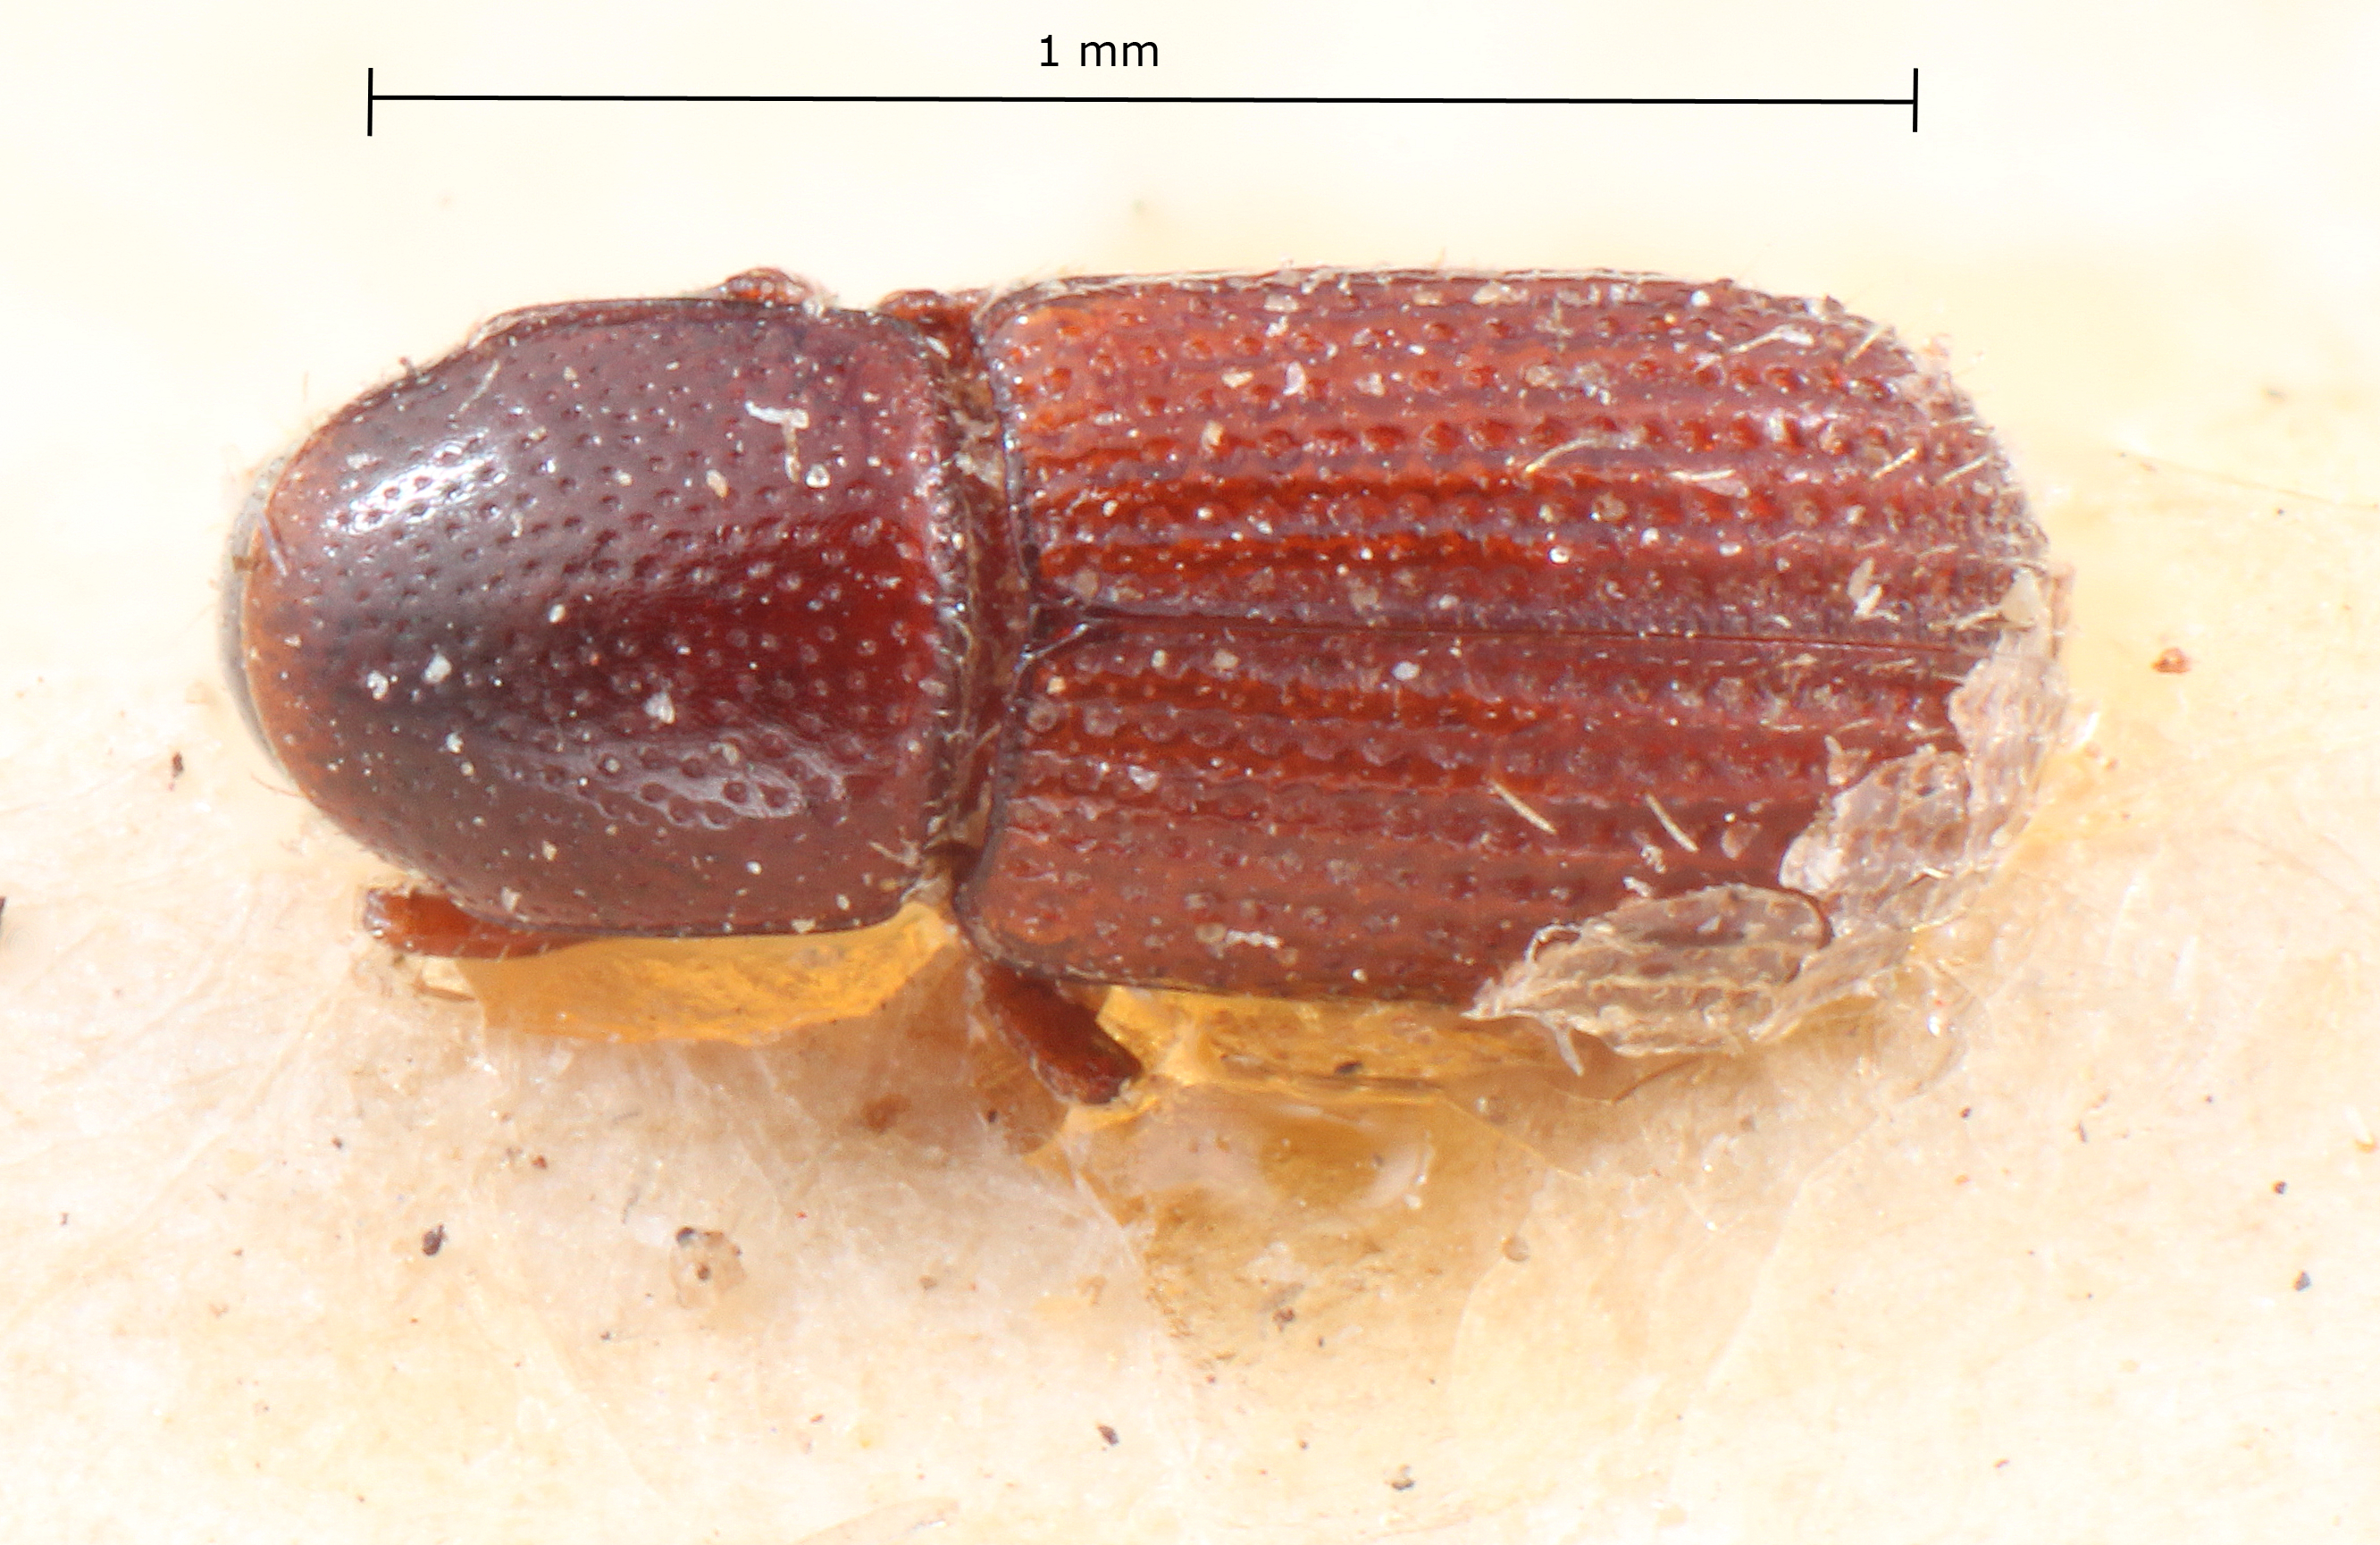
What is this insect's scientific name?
Pseudocrypturgus camerunus
